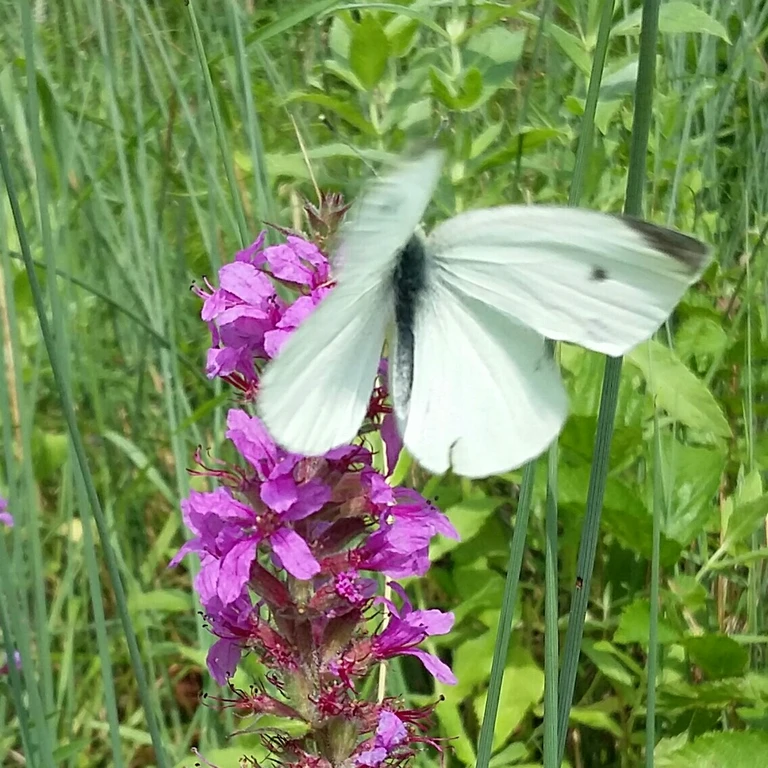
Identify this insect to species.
Pieris rapae
